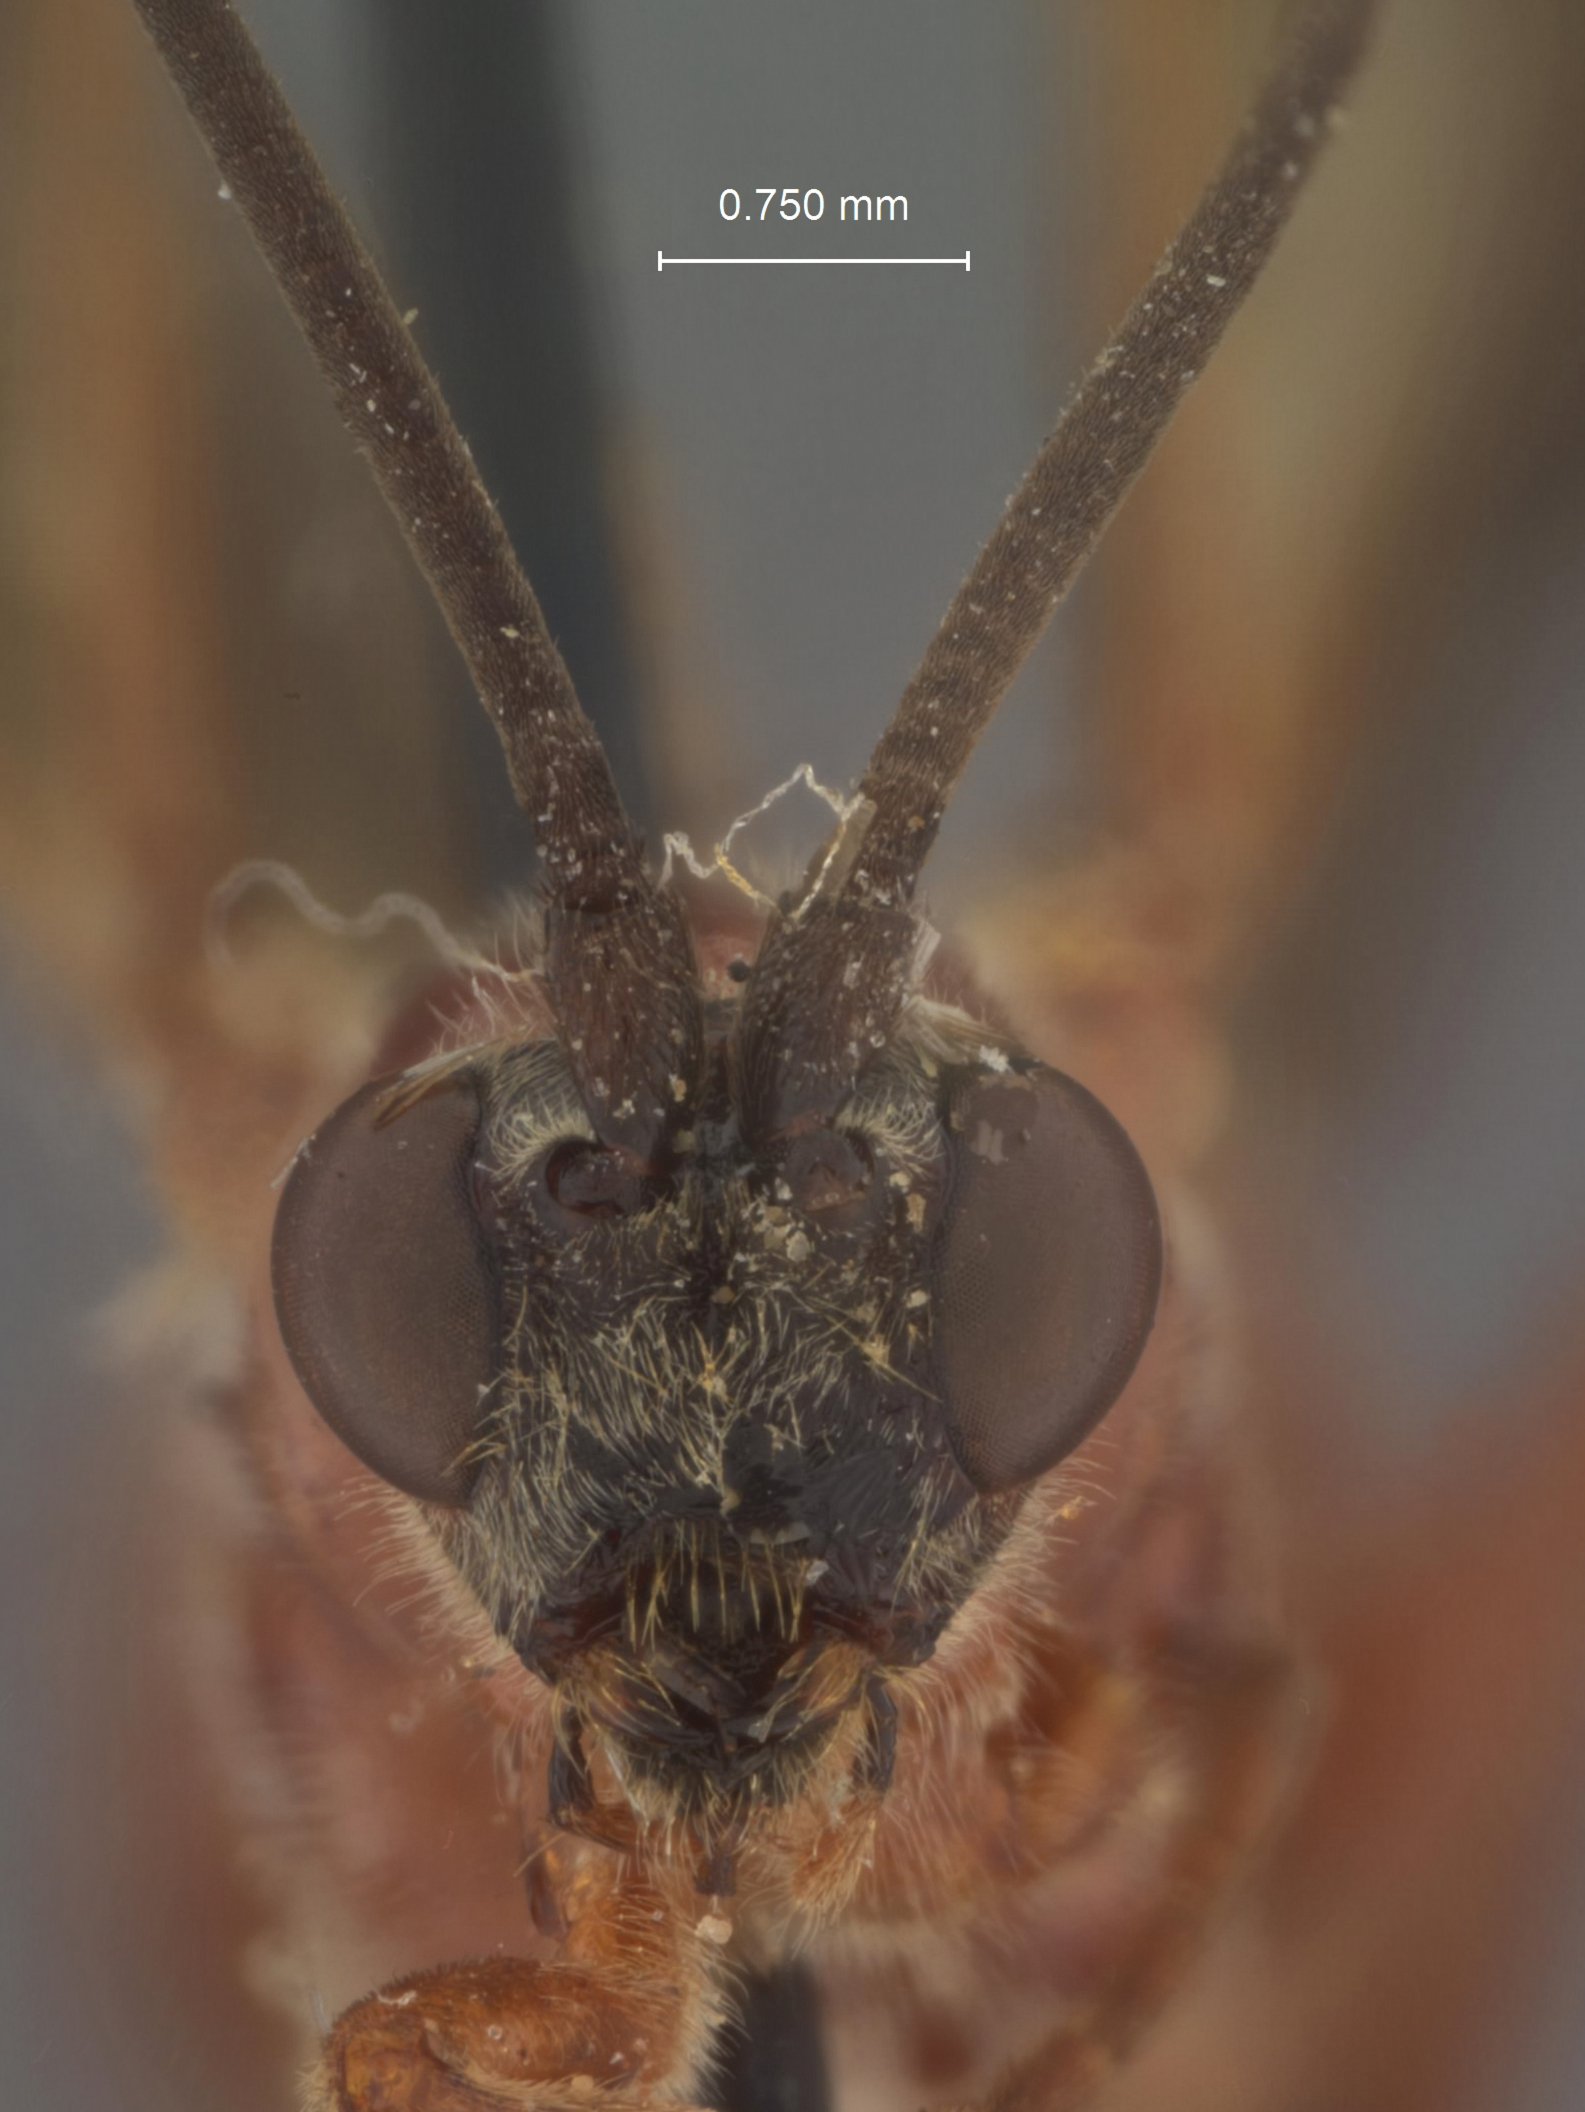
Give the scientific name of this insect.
Monogonogastra wolcotti
